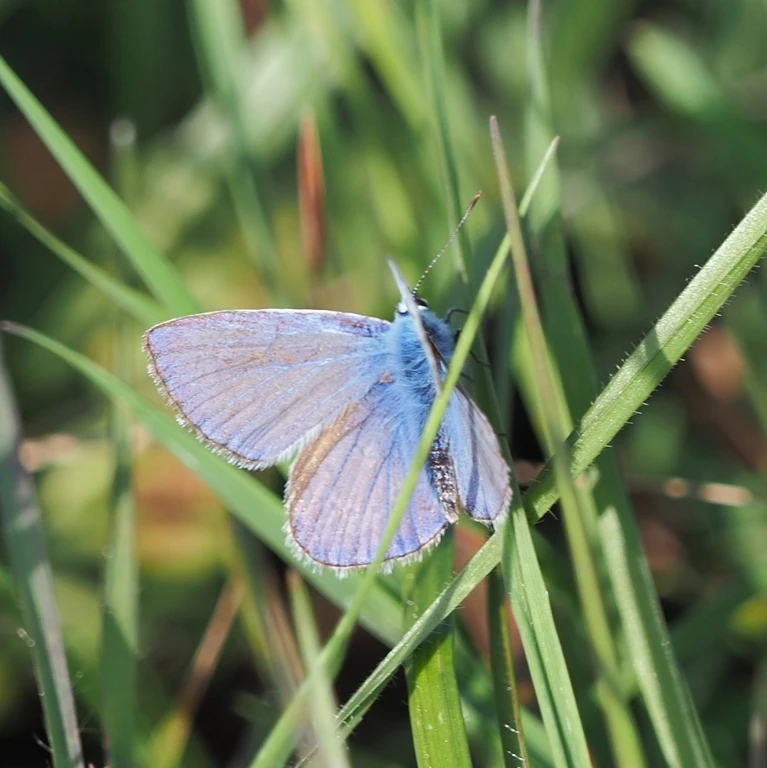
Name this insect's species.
Polyommatus icarus
